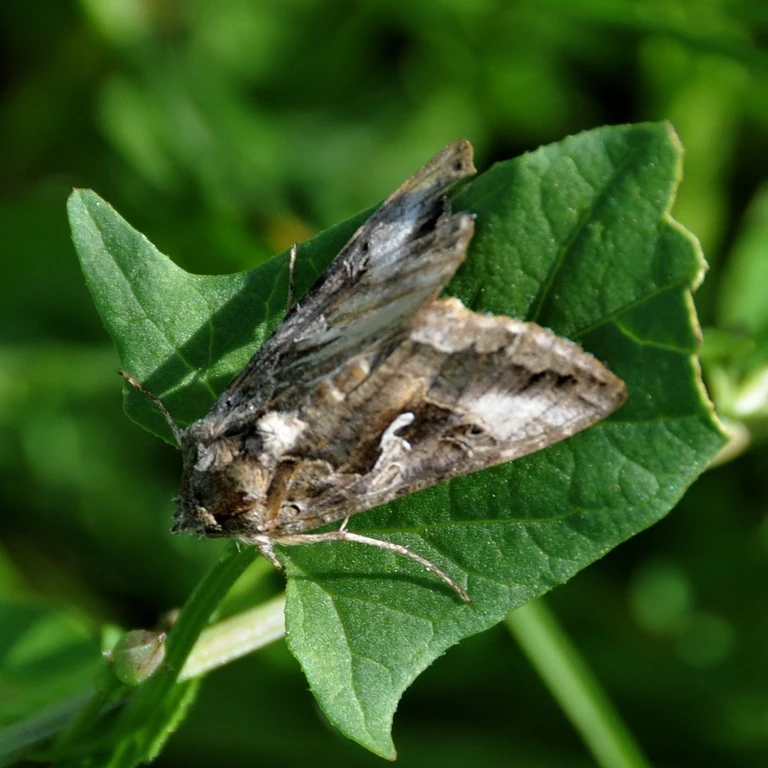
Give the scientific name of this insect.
Autographa gamma
